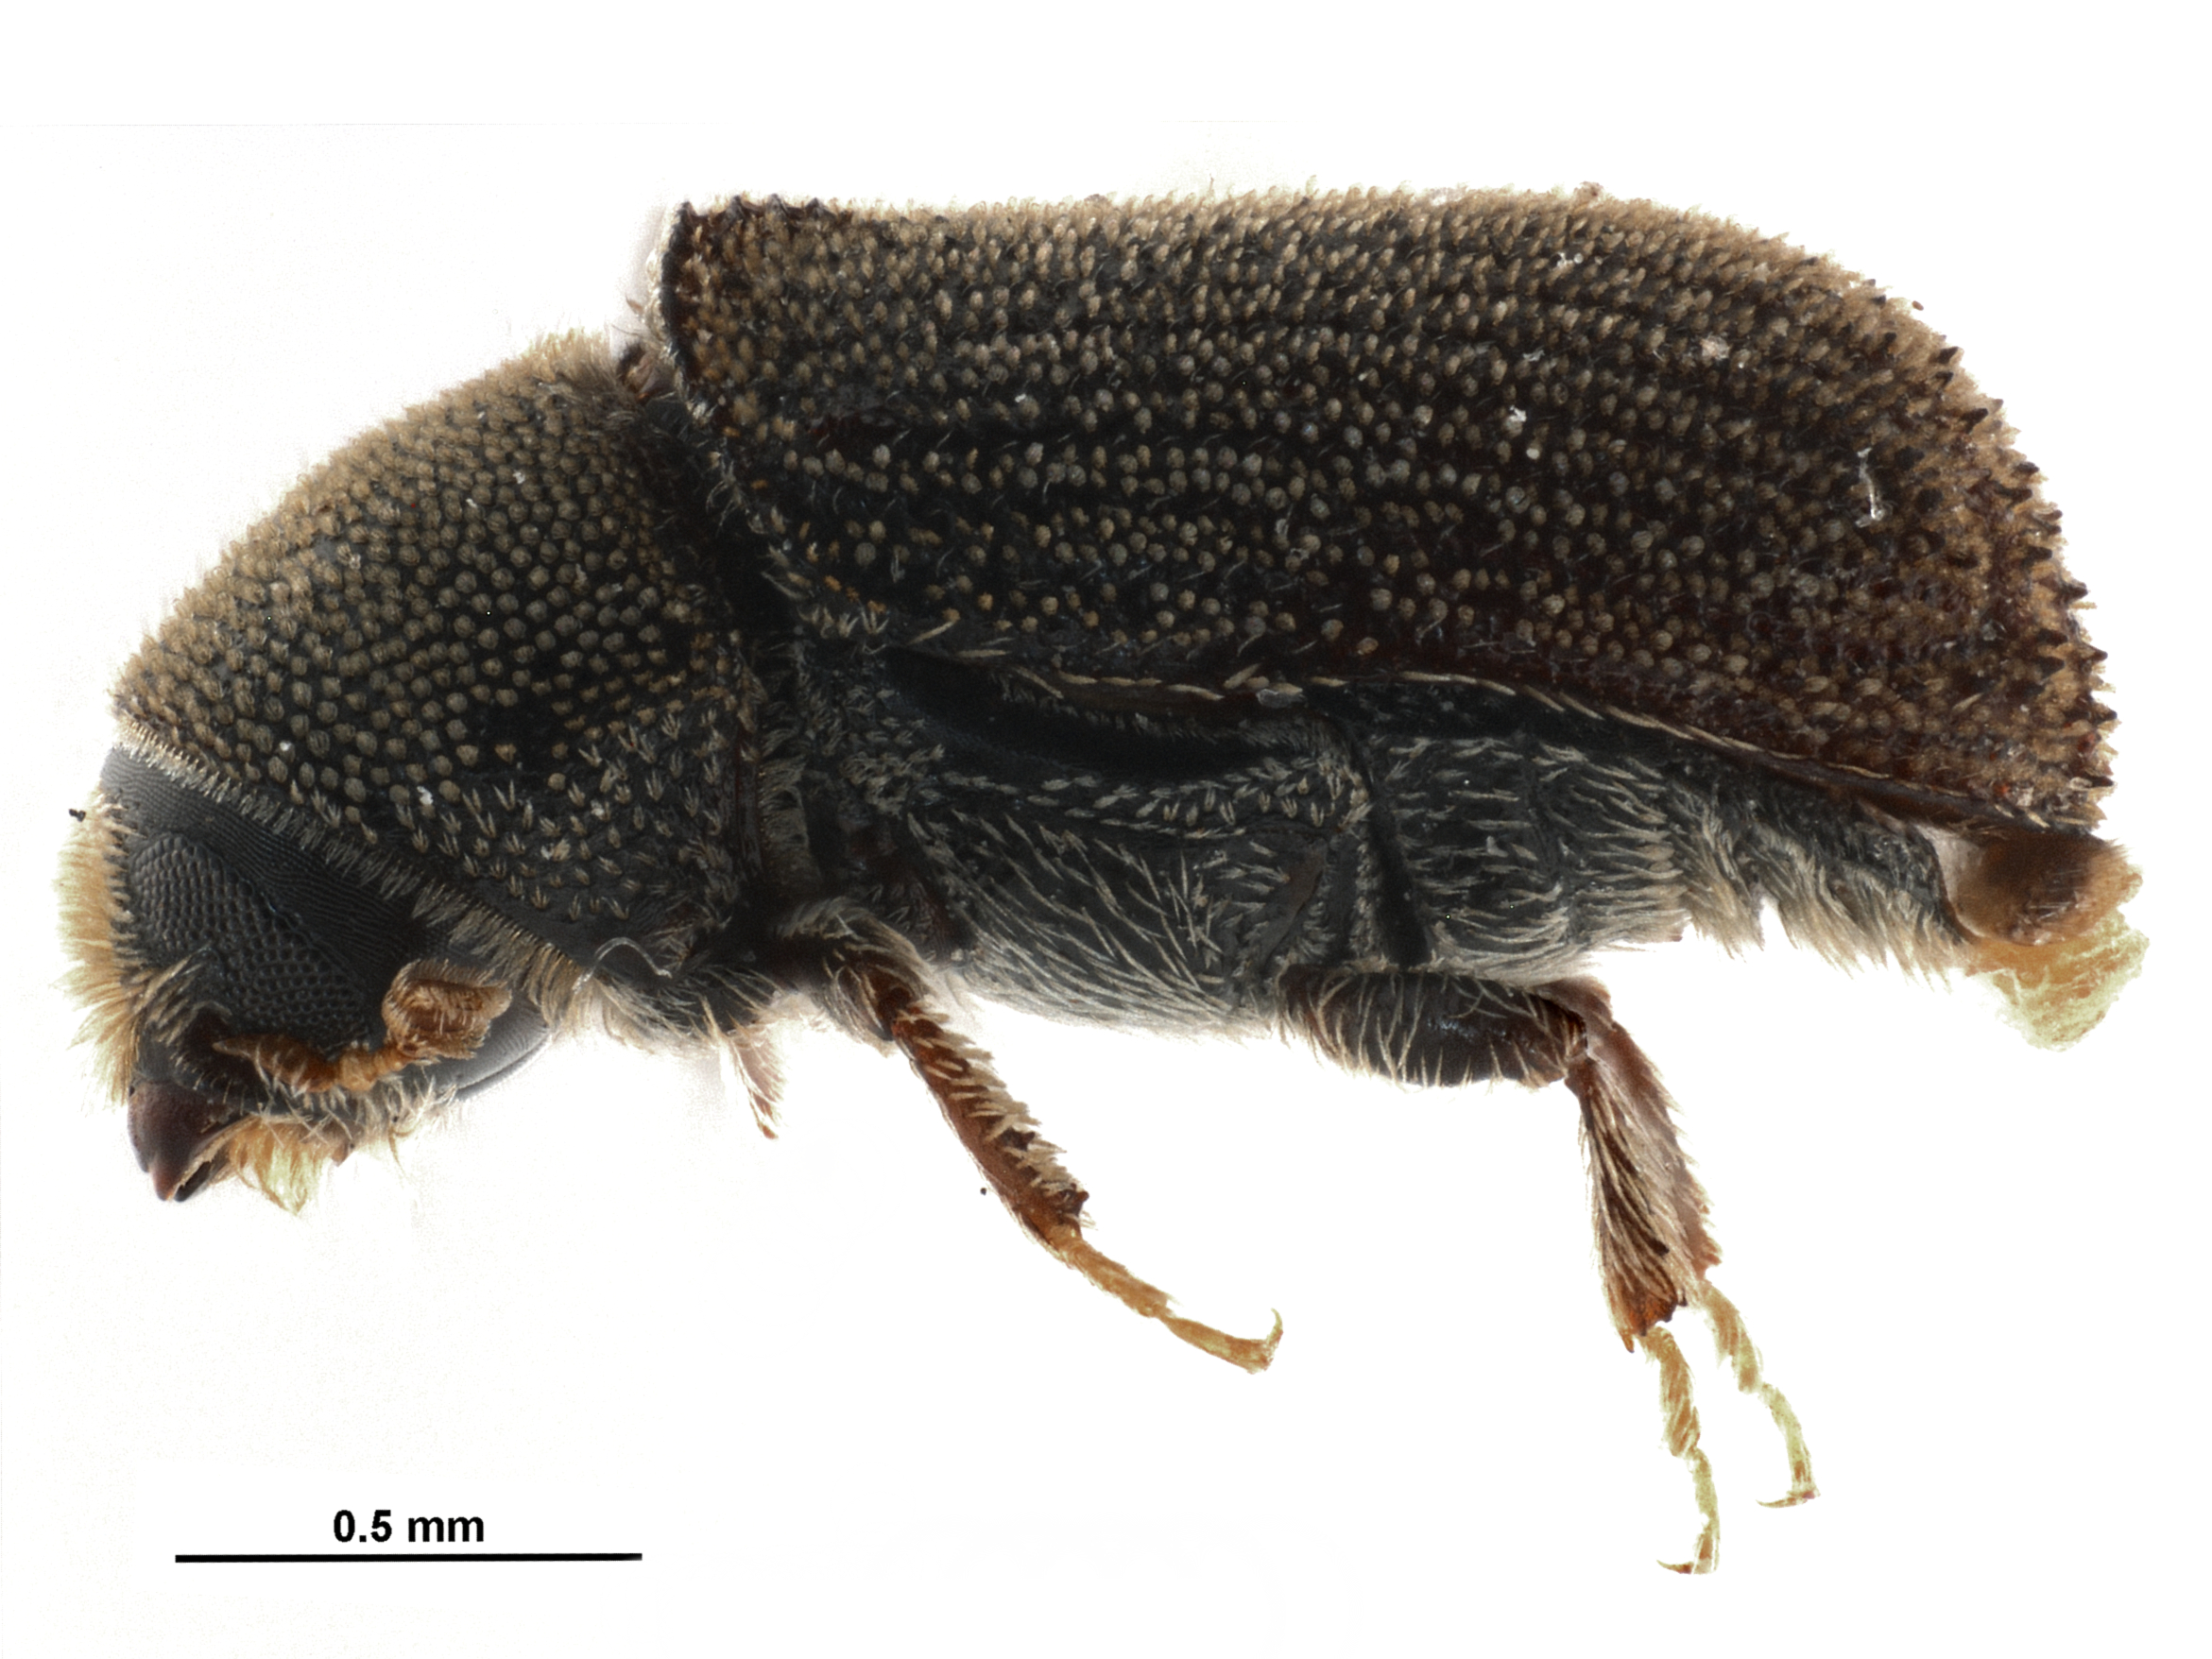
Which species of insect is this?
Carphoborus perplexus
